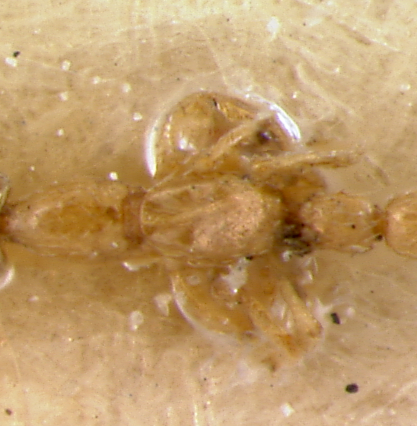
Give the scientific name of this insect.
Leptanilla nana
